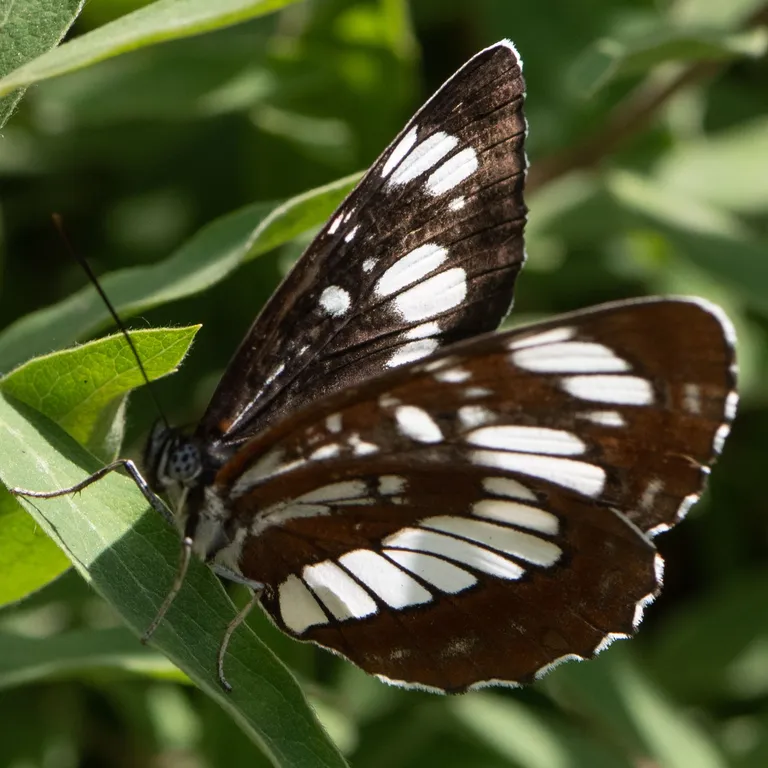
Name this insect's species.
Neptis rivularis
